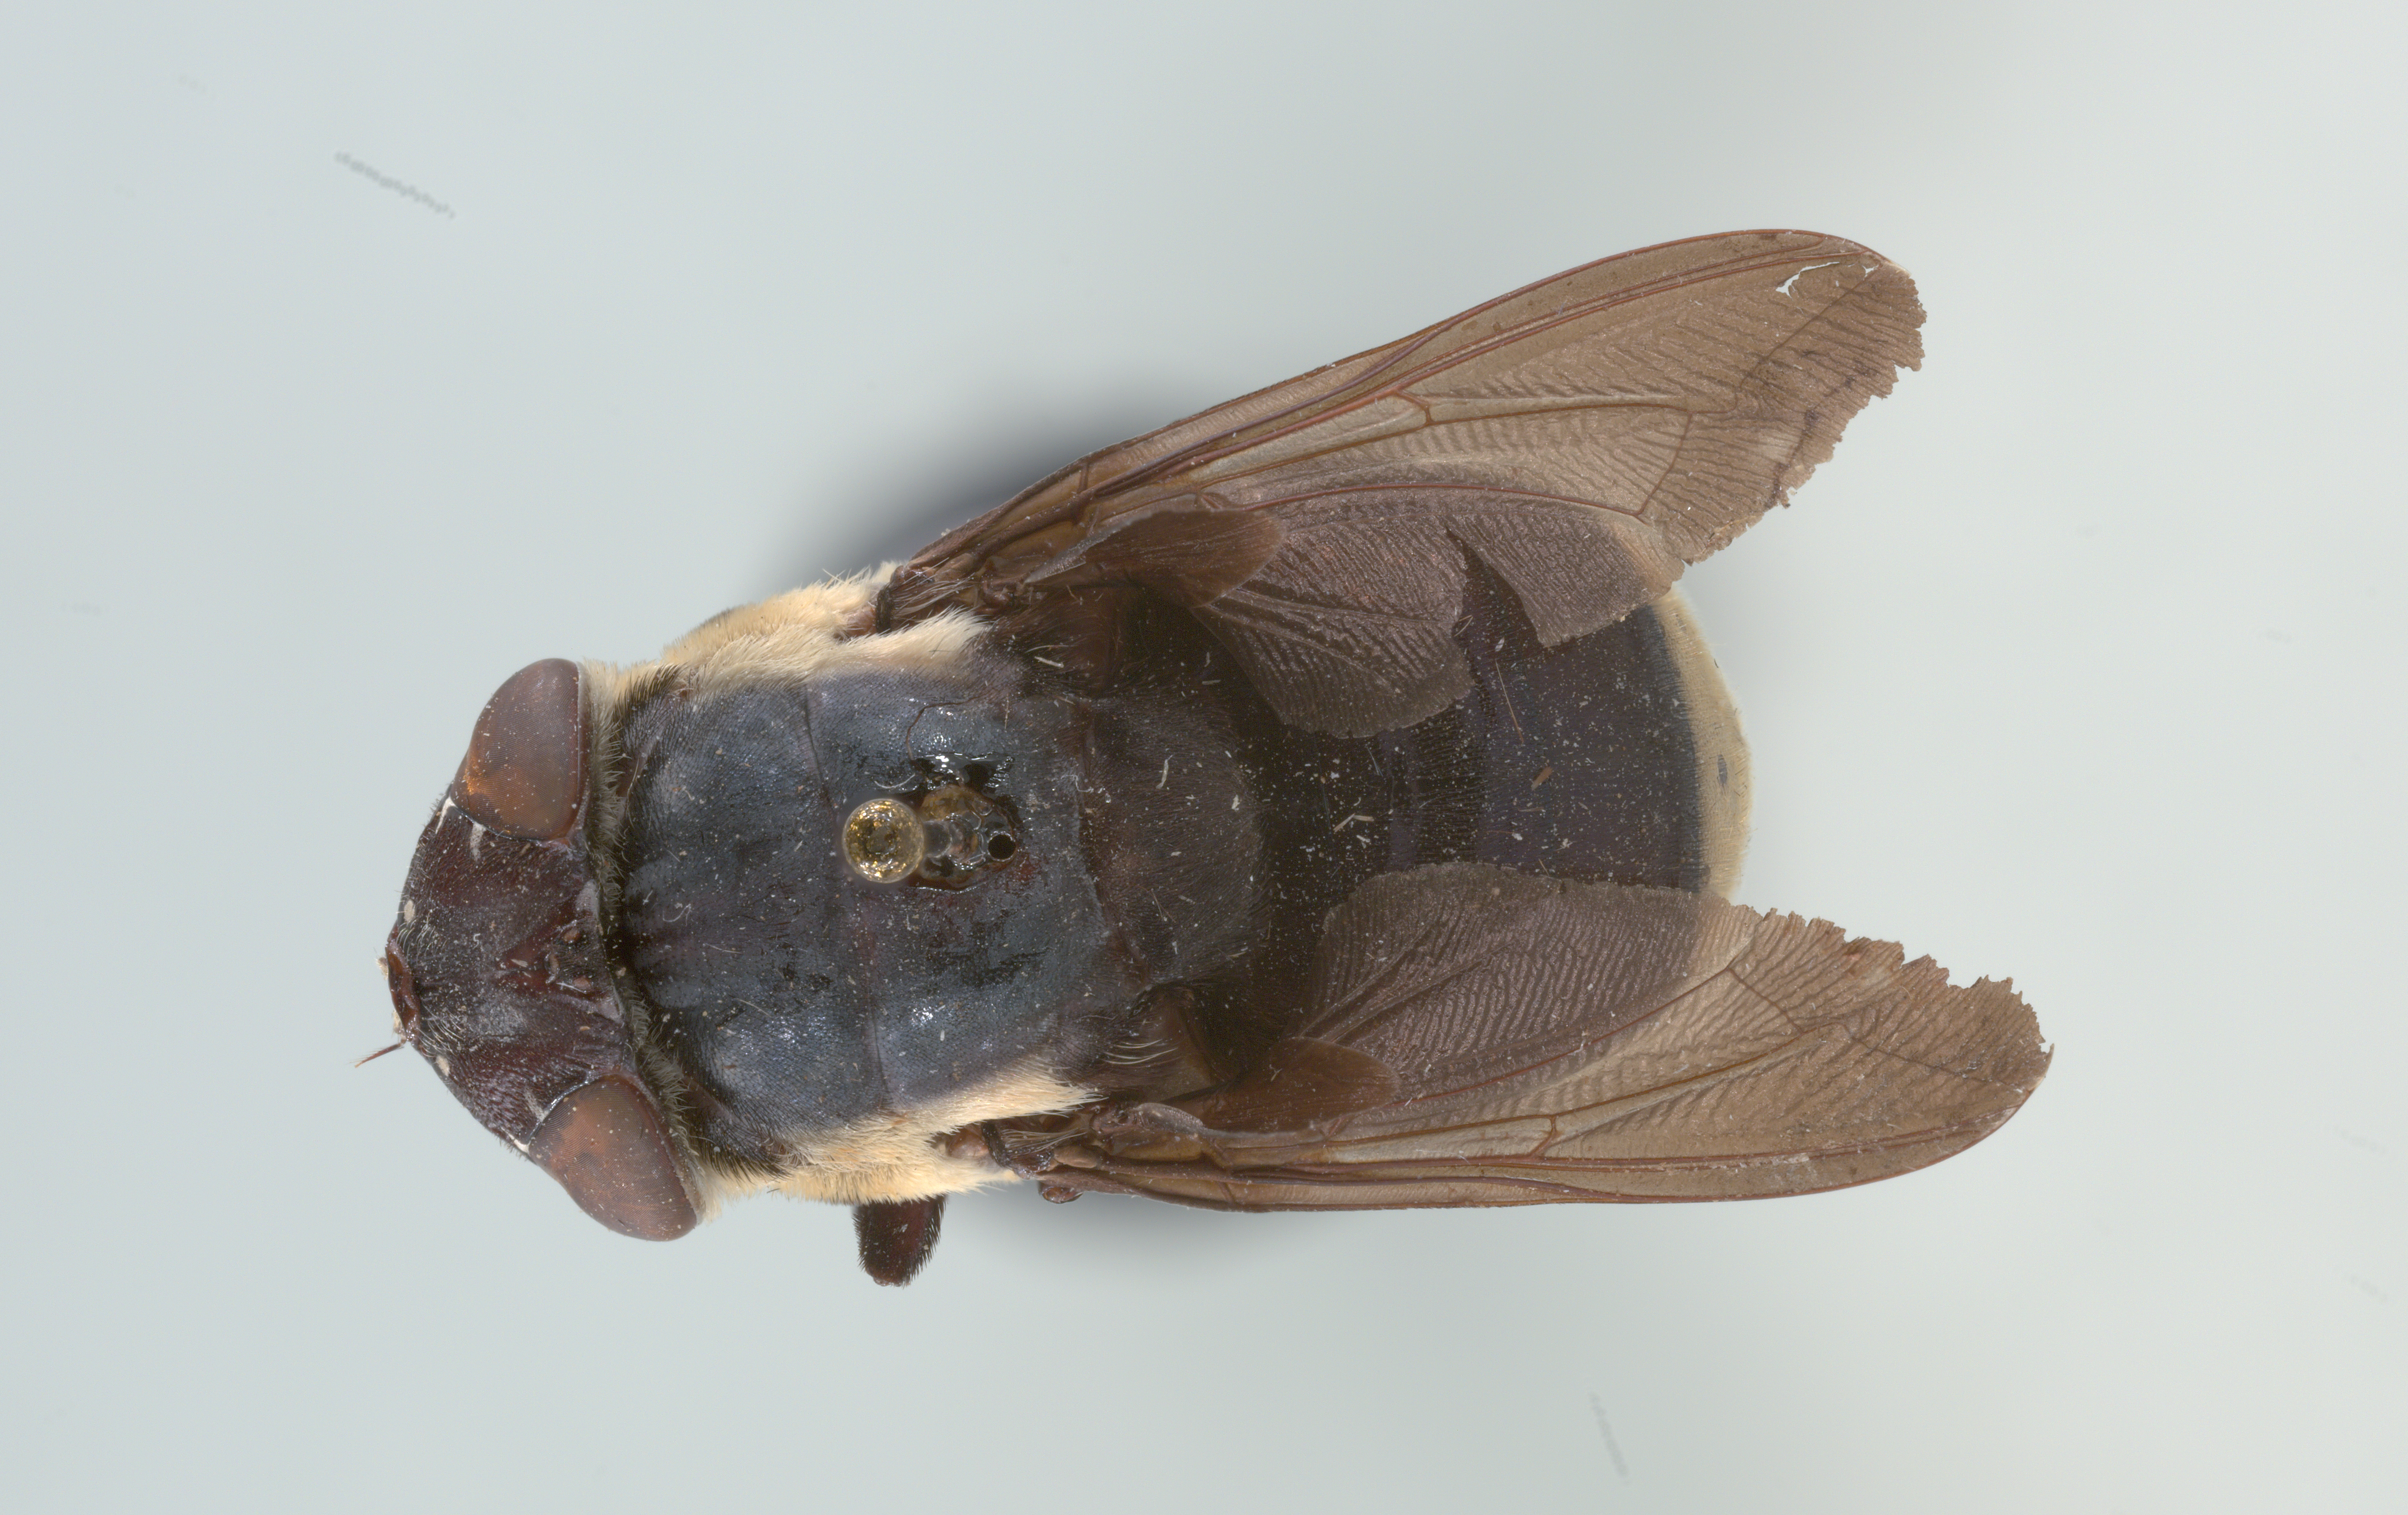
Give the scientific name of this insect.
Cuterebra fontinella
